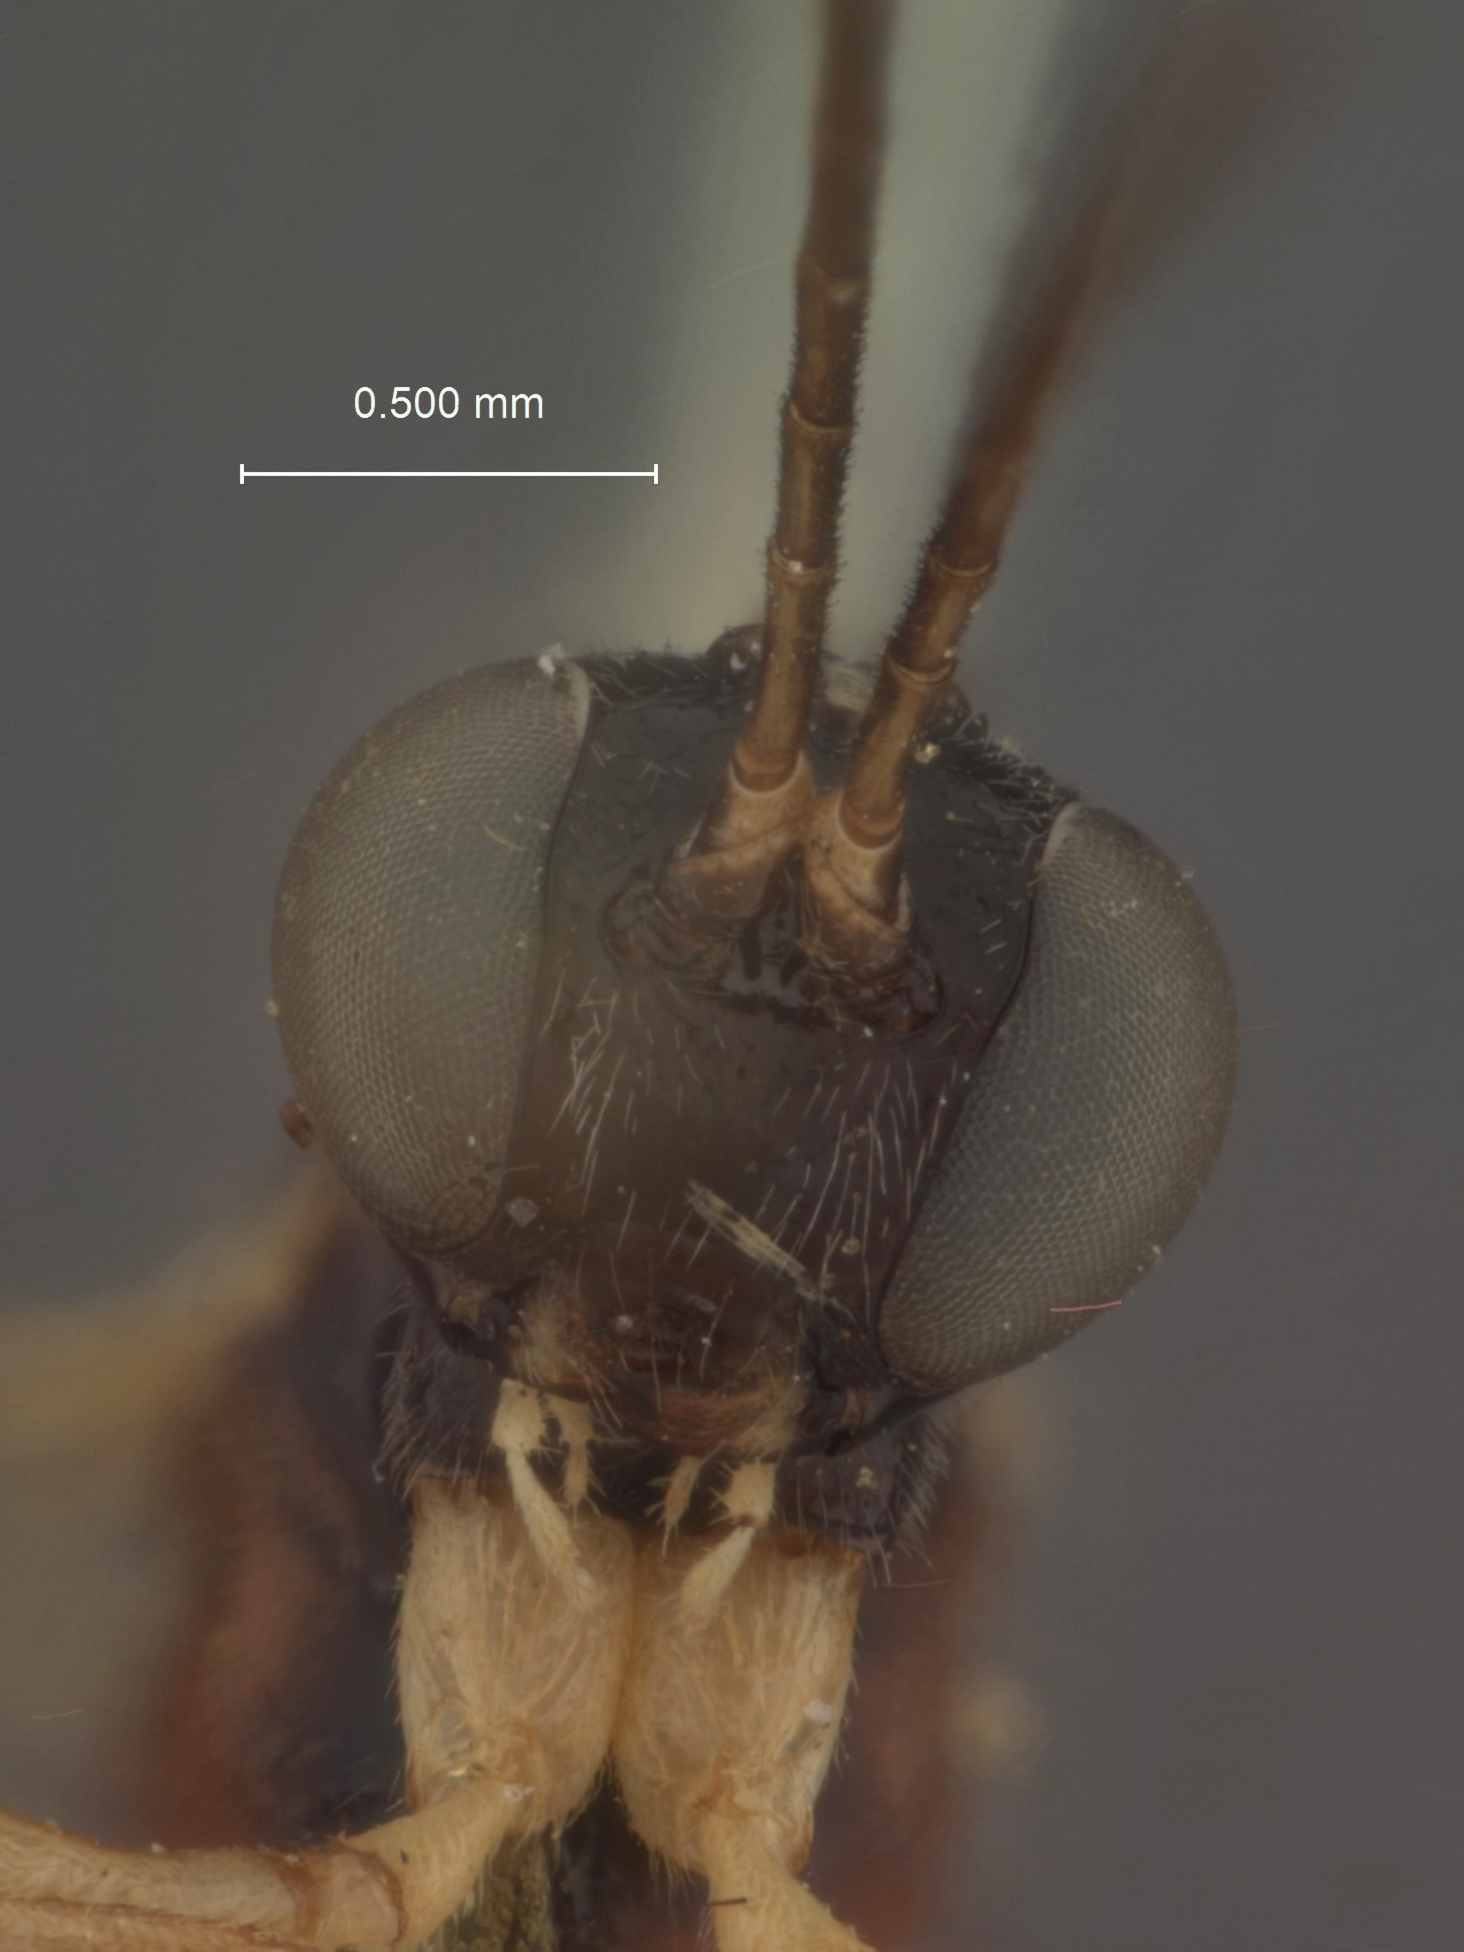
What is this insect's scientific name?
Pimpla petulca
